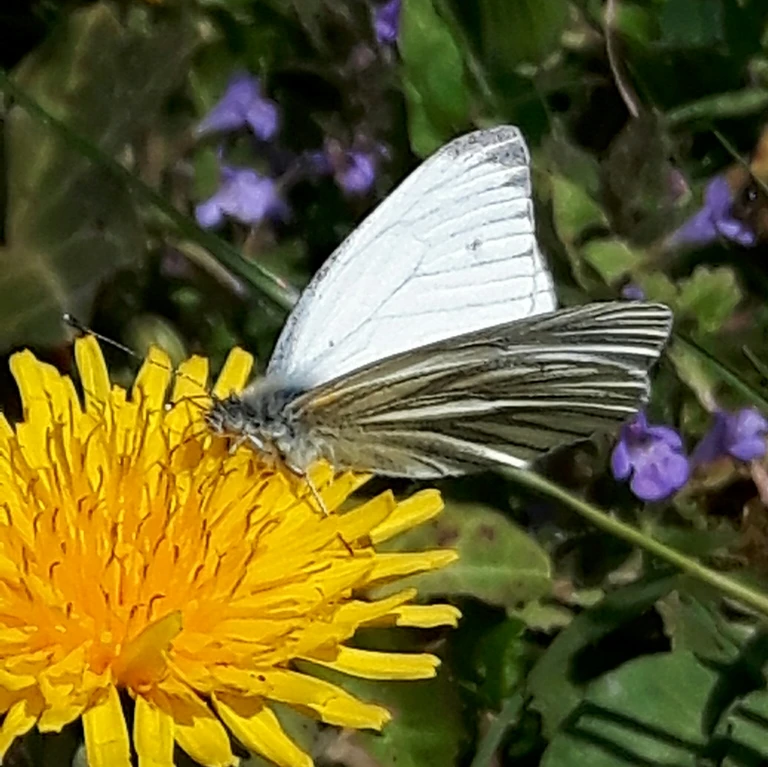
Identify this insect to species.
Pieris napi
